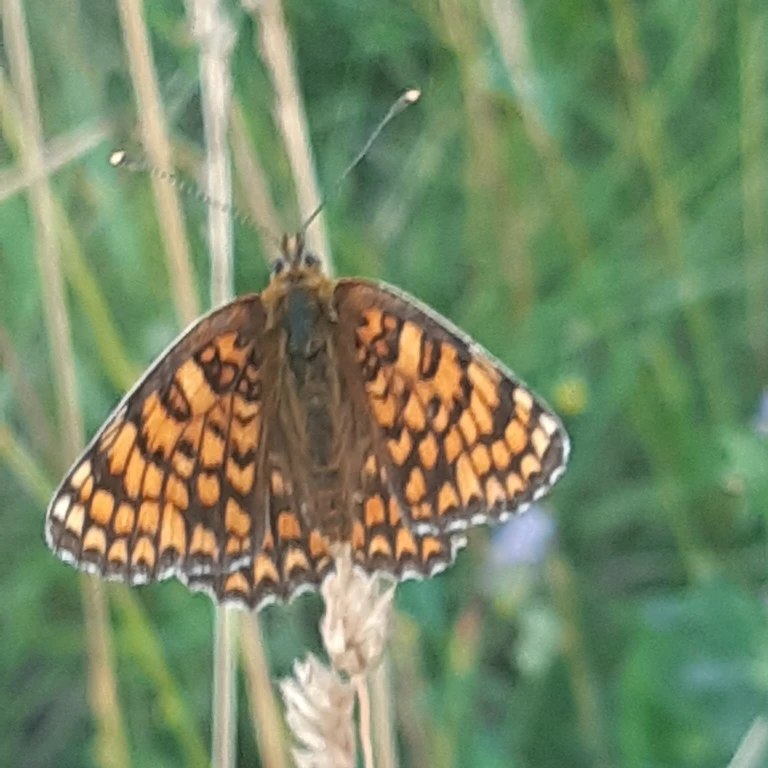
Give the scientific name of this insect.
Melitaea phoebe
